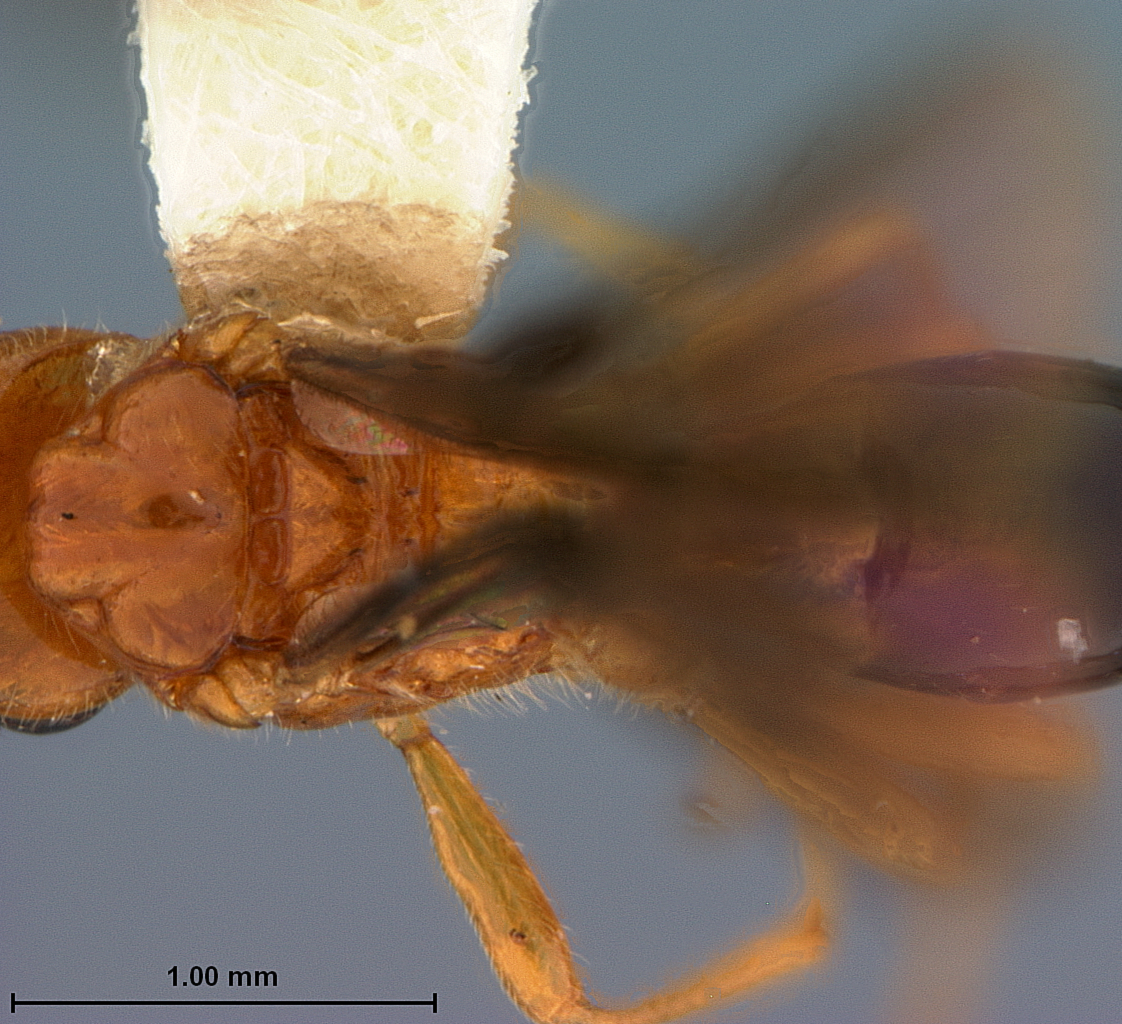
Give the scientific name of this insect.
Opius hageni
